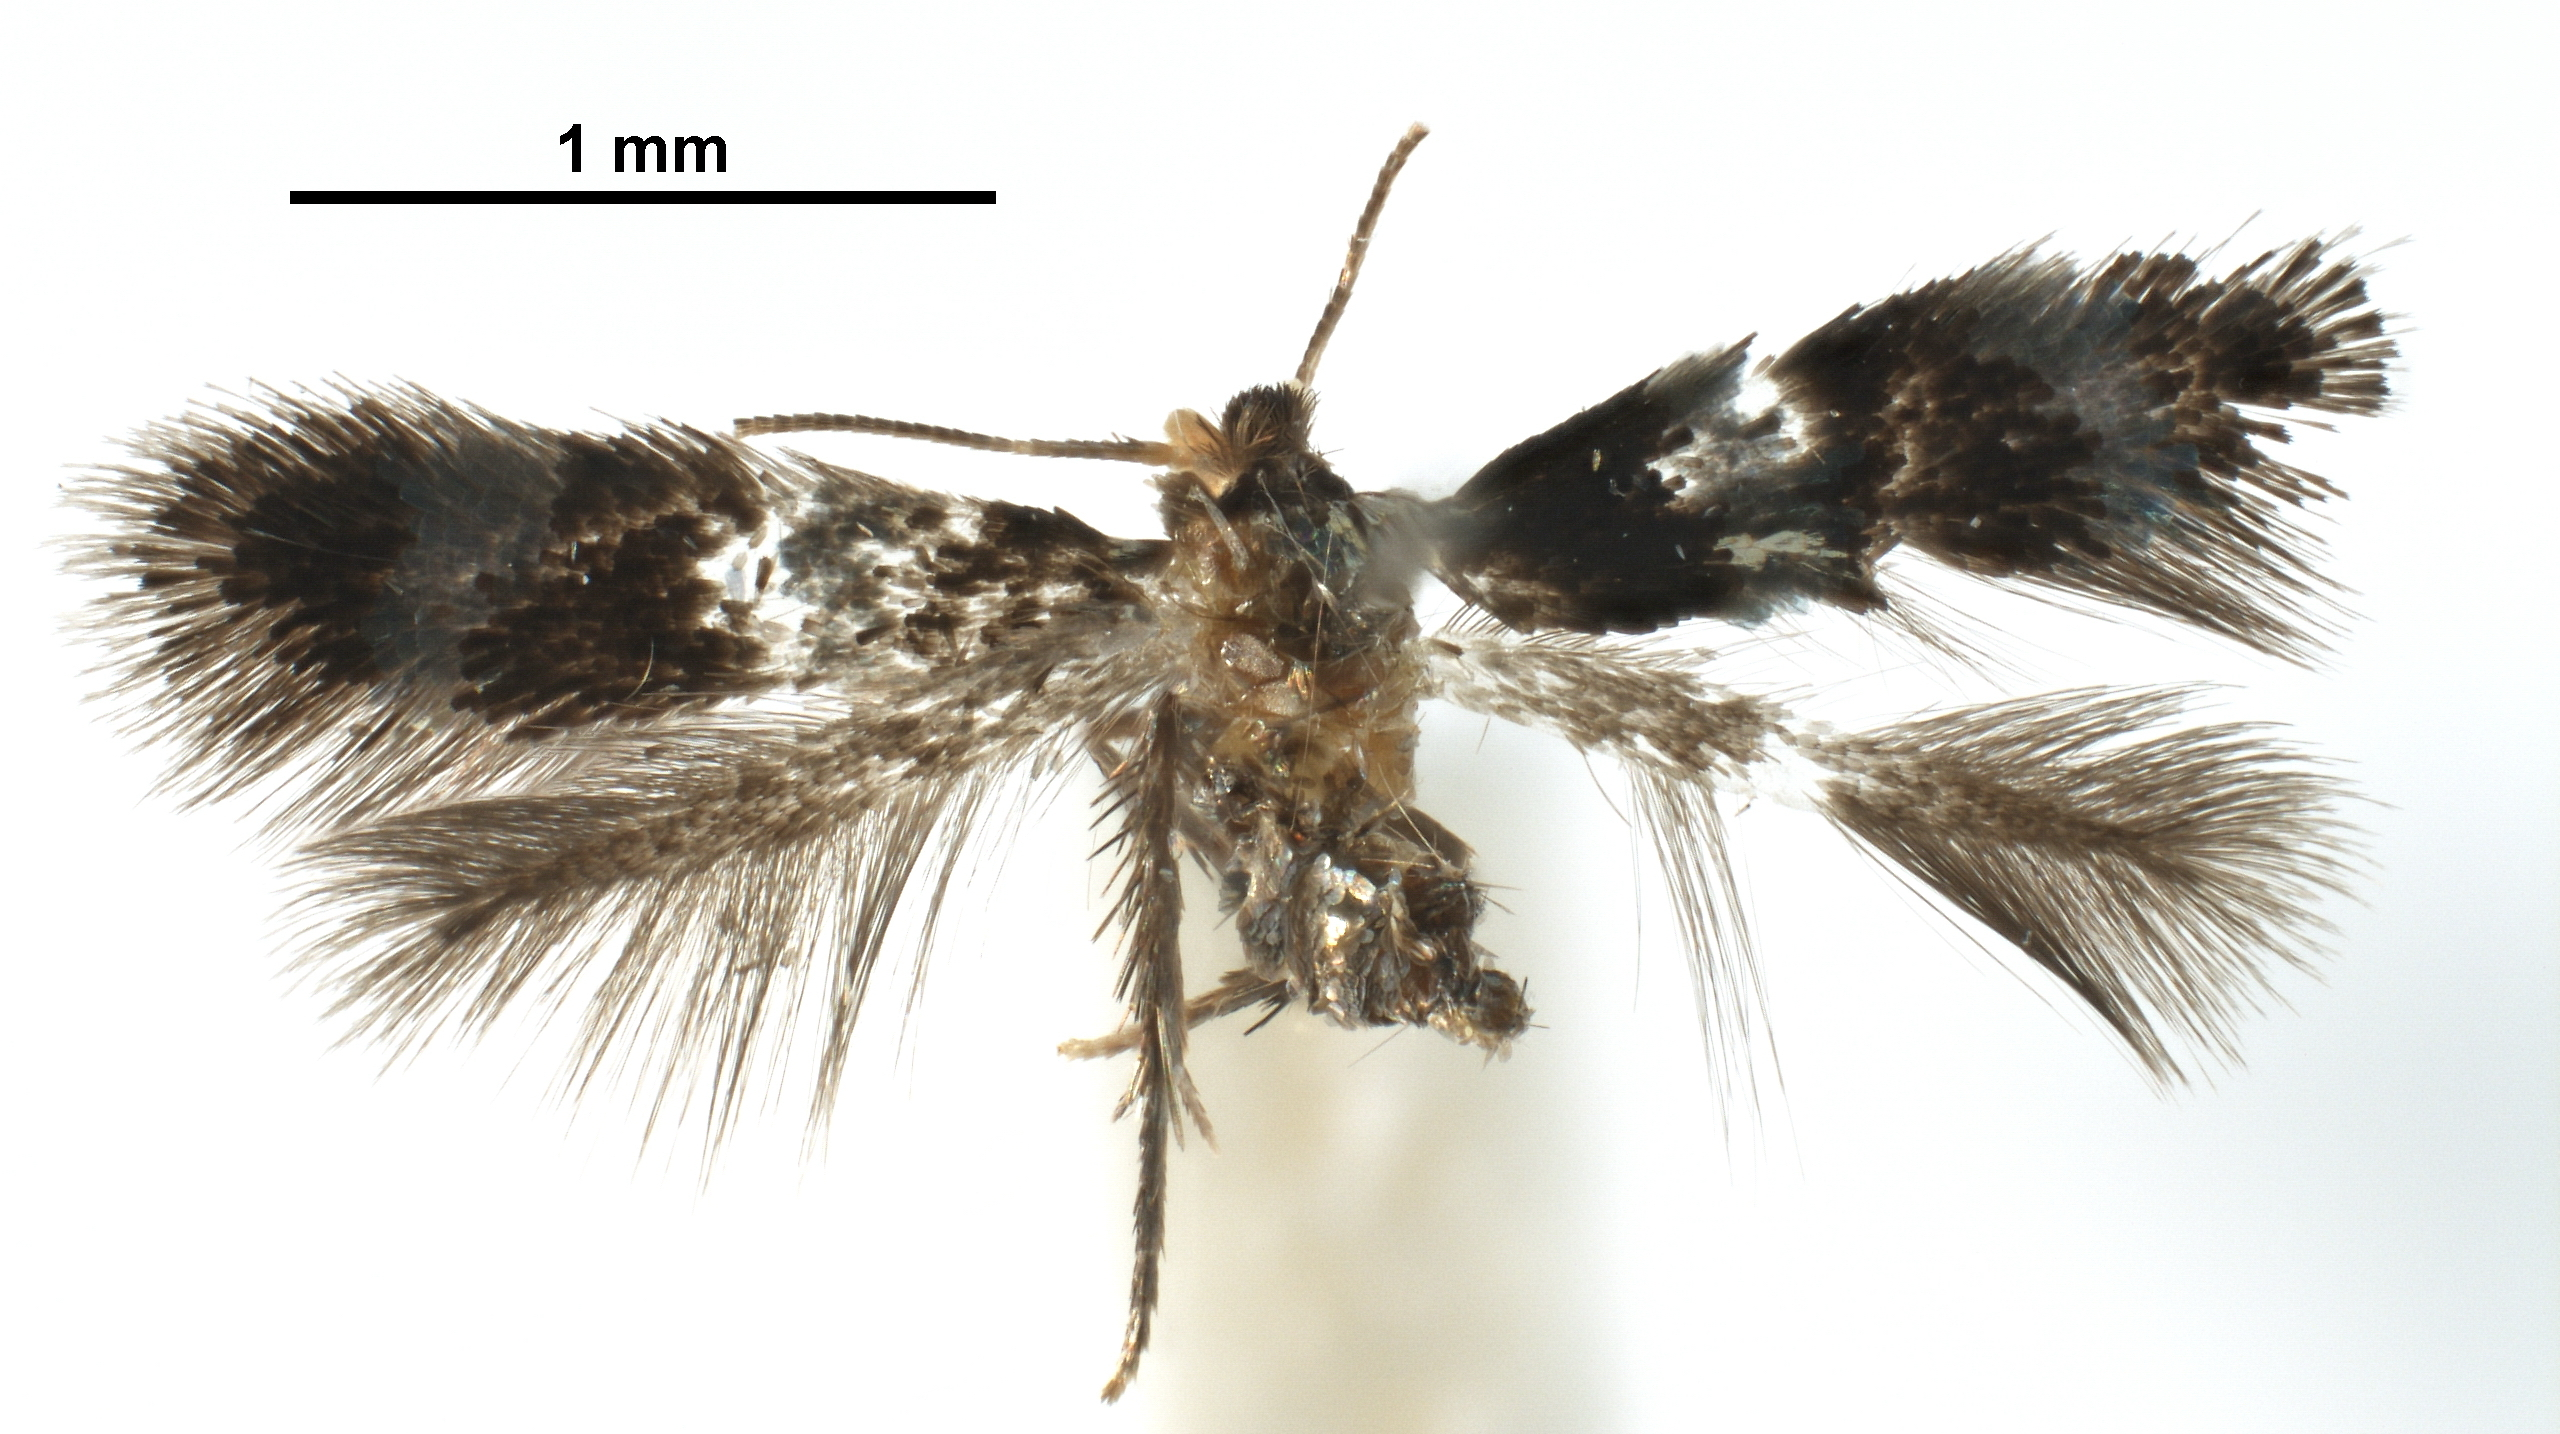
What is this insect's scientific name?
Muhabbetana vincamajorella
